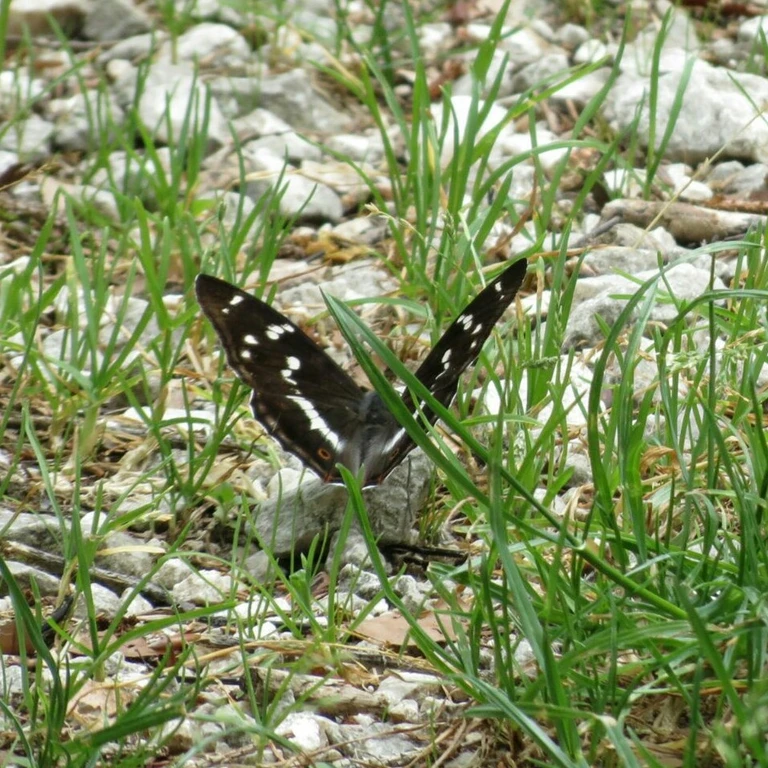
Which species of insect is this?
Apatura iris
